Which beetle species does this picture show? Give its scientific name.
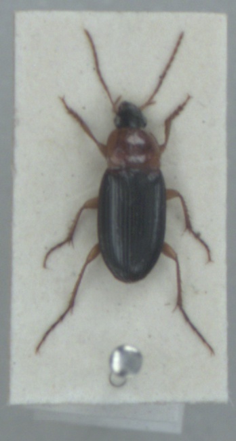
Calathus melanocephalus
